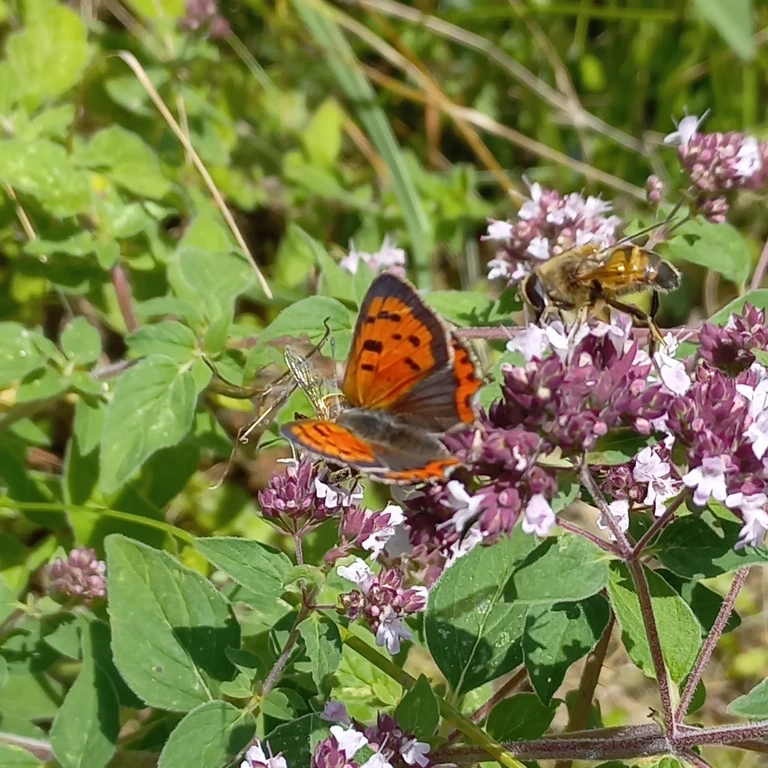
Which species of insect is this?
Lycaena phlaeas
